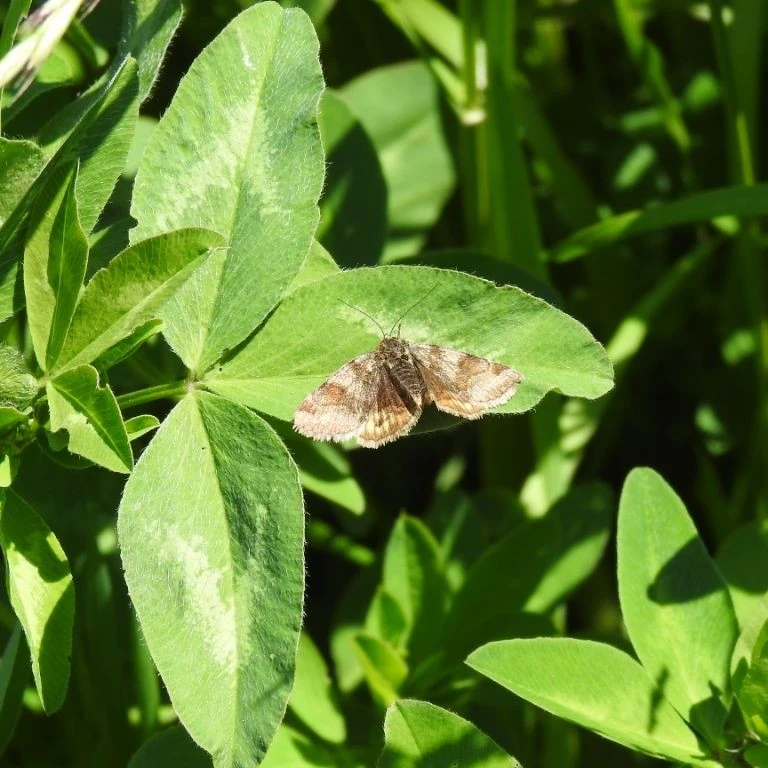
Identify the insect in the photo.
Euclidia glyphica
